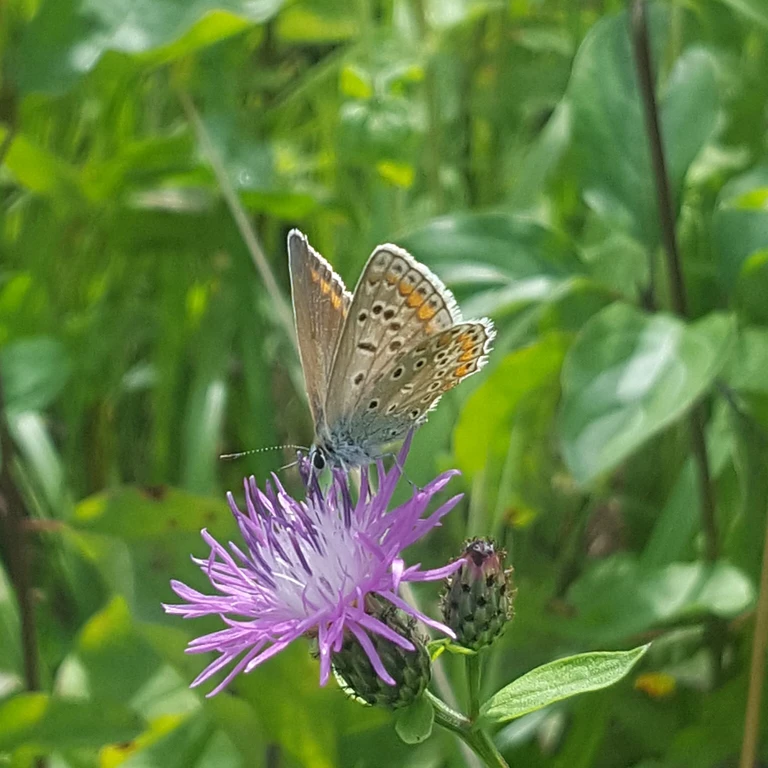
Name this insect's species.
Polyommatus icarus
